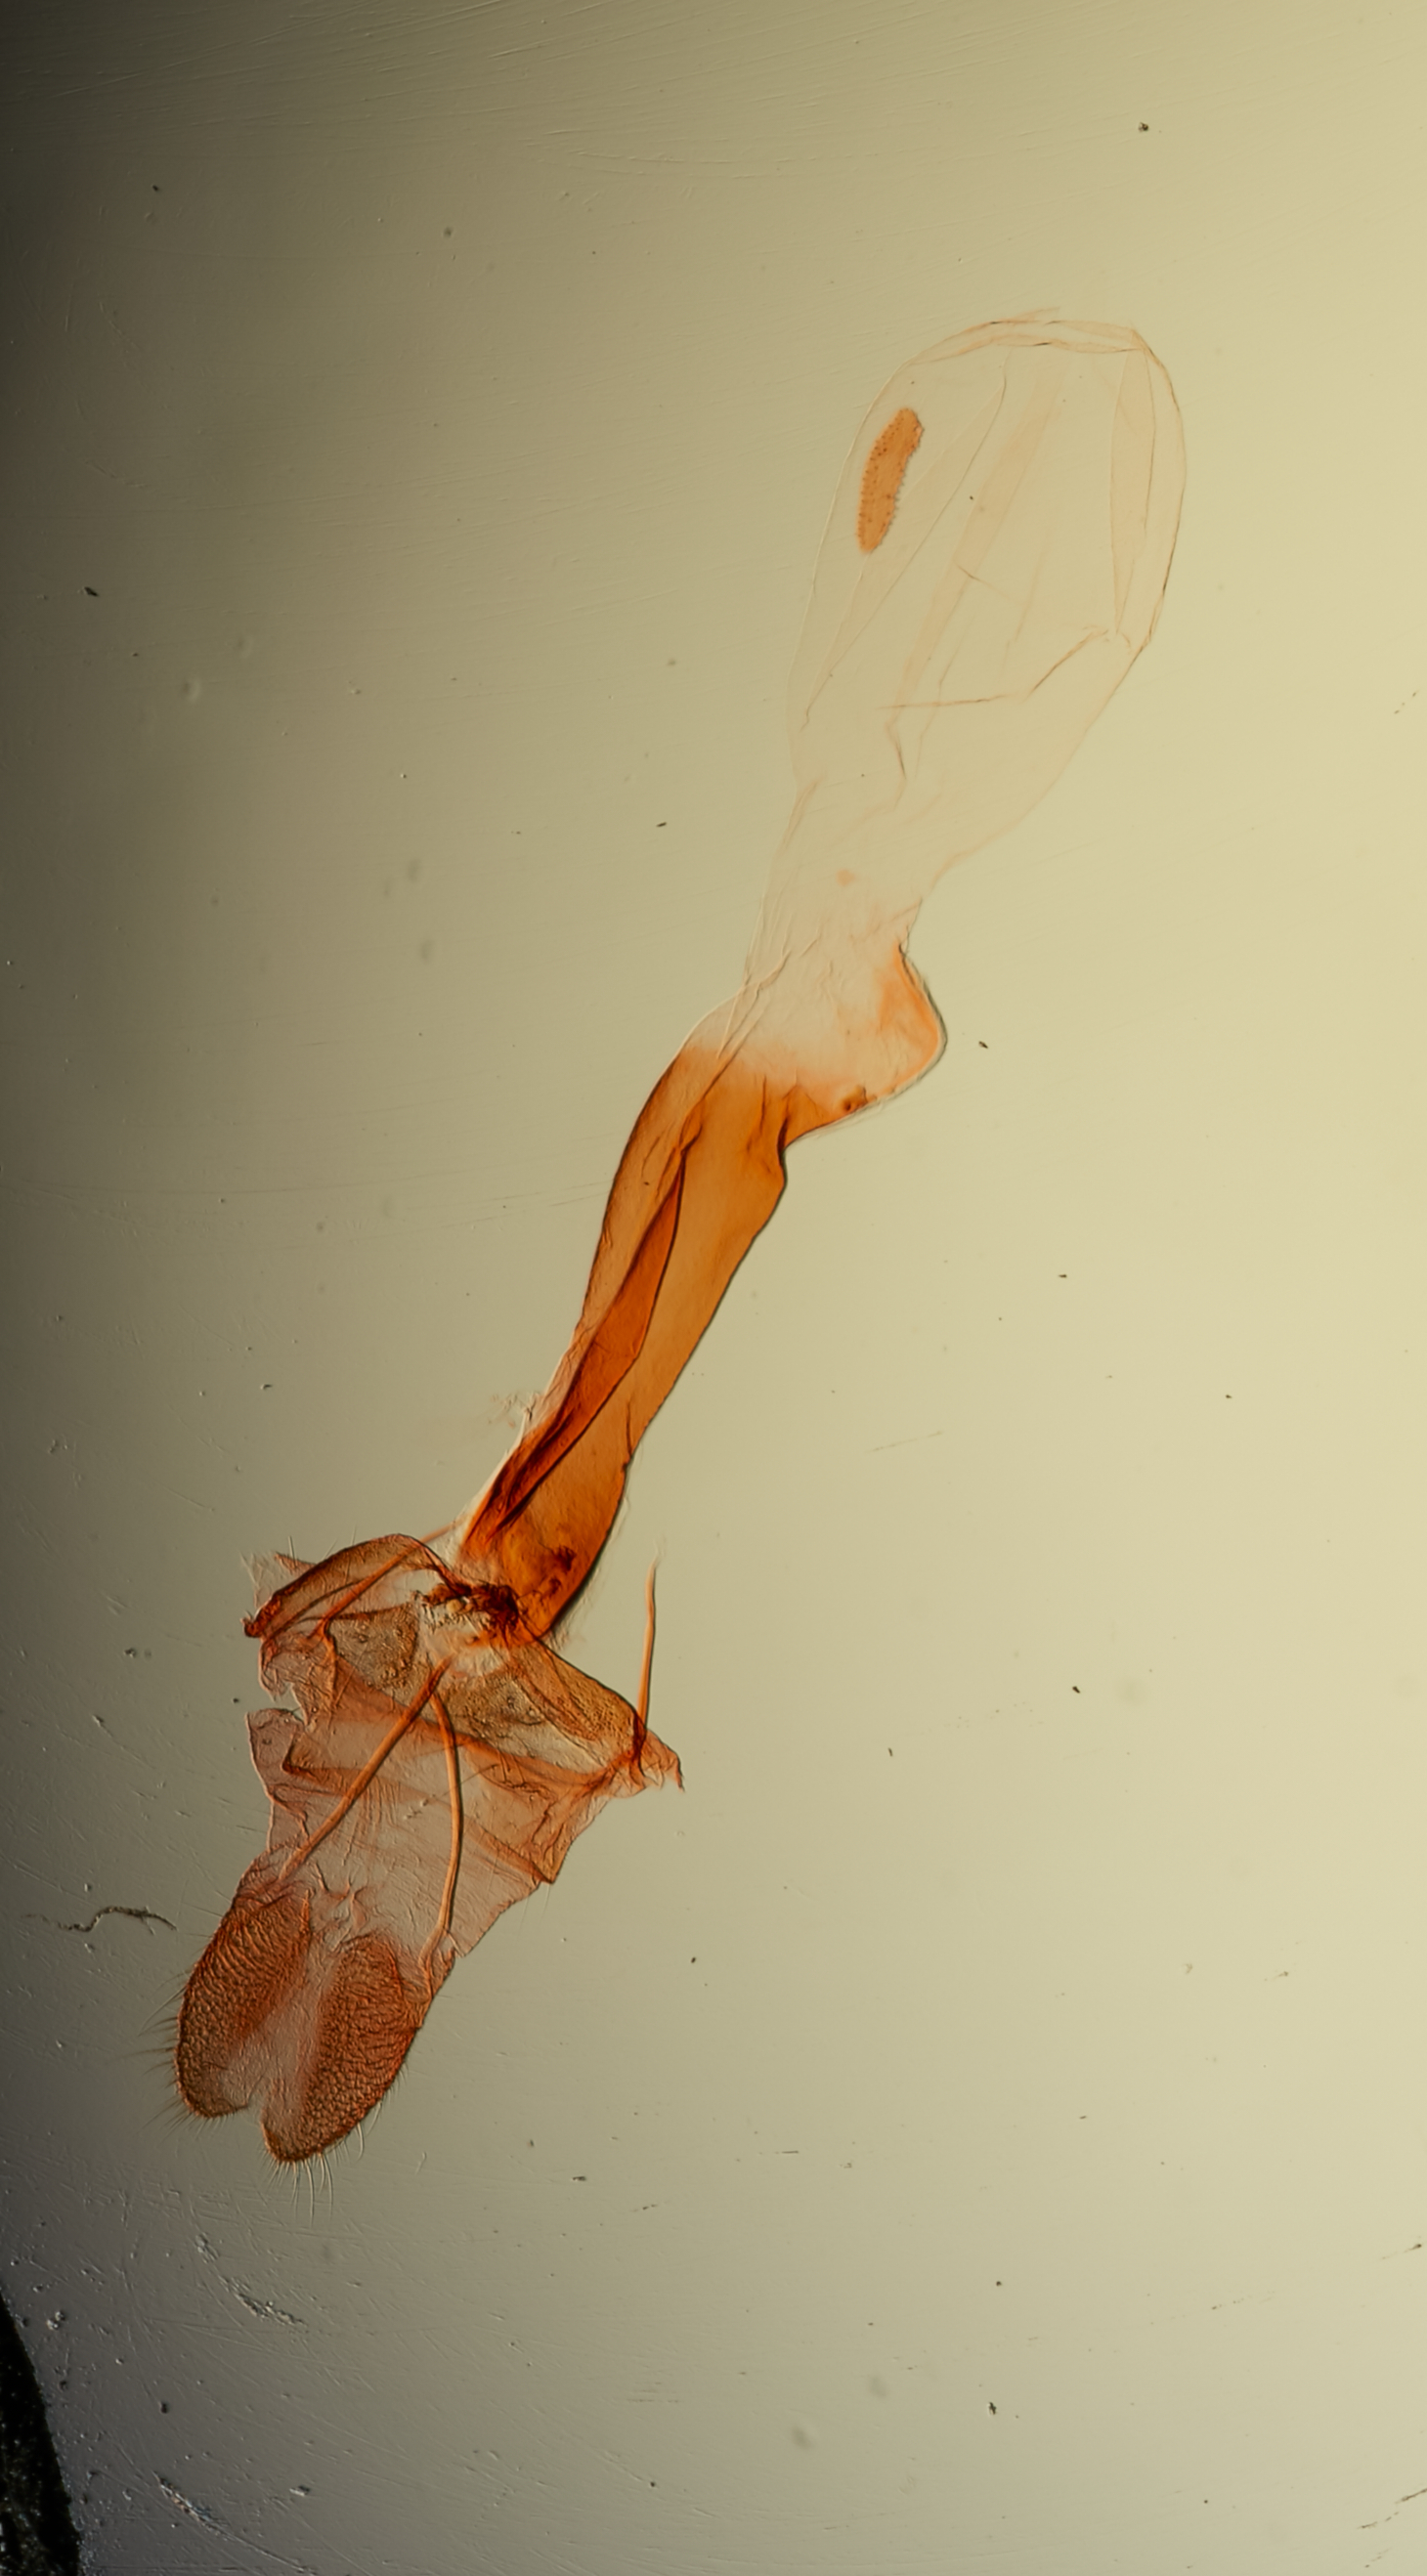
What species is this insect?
Gonionota menura
